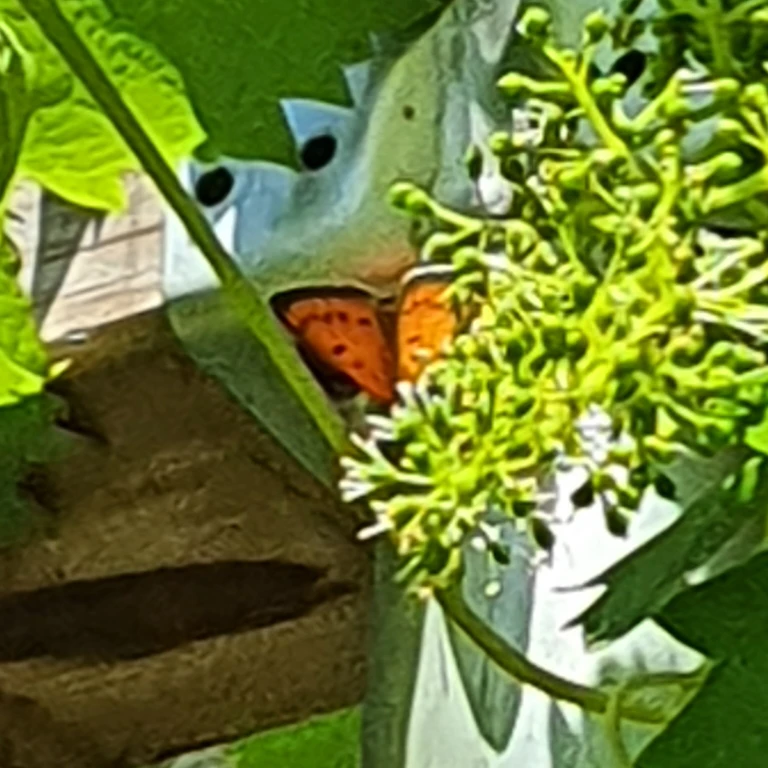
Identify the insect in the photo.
Lycaena dispar
